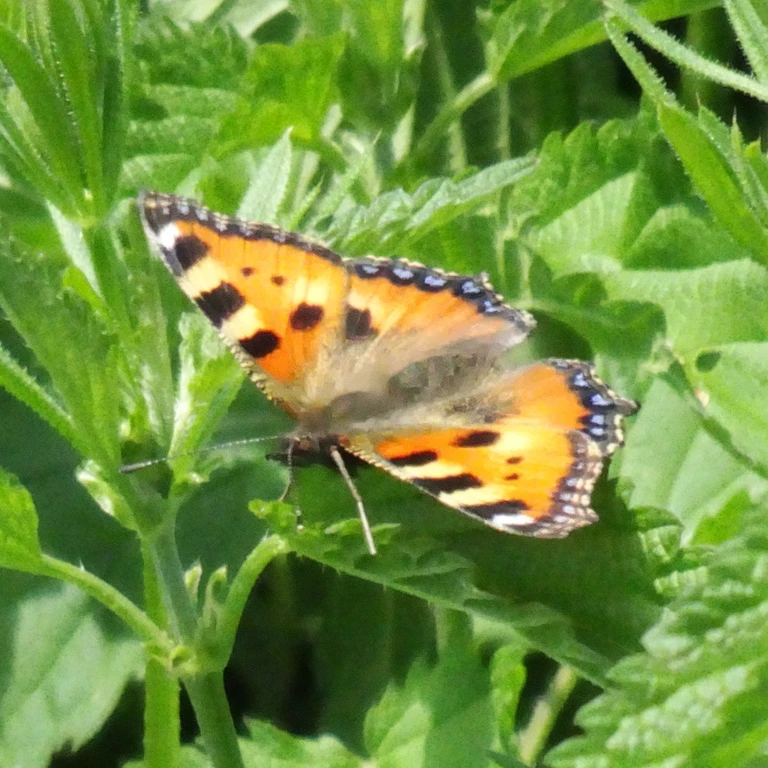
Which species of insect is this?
Aglais urticae
